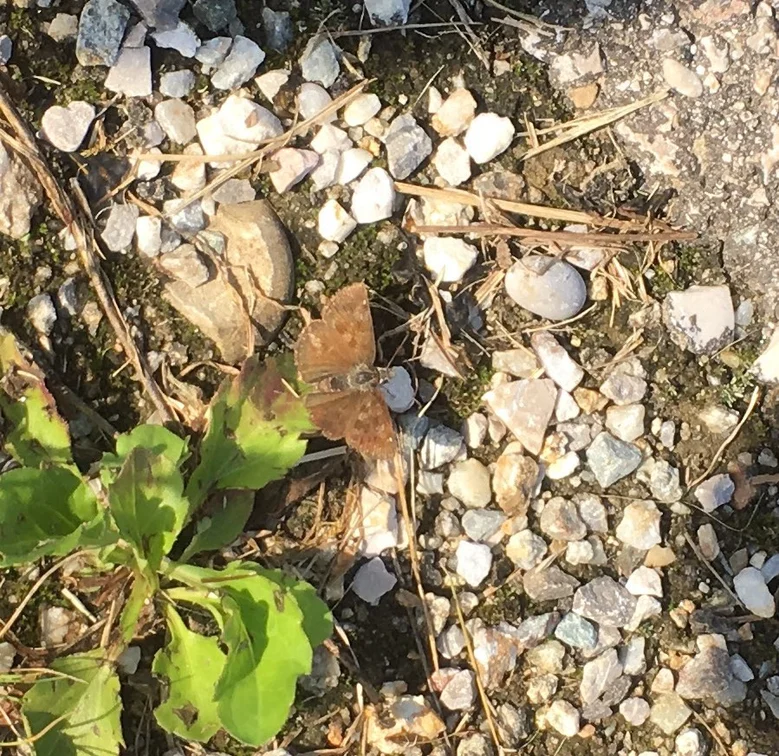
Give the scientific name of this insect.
Erynnis tages
